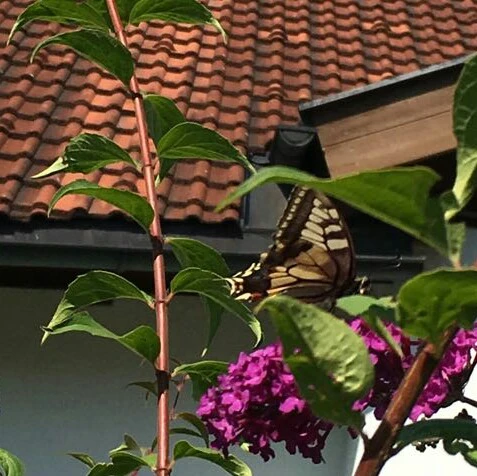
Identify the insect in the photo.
Papilio machaon
